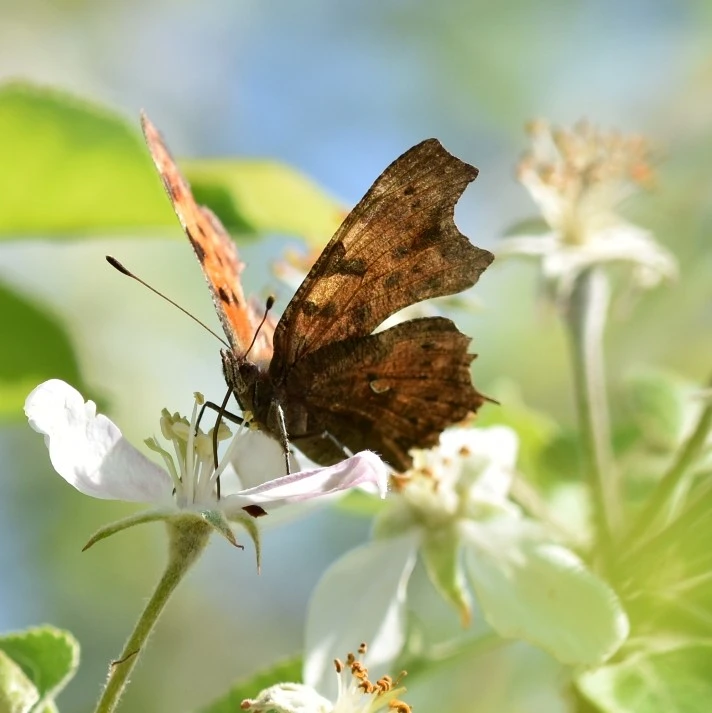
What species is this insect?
Polygonia c-album
